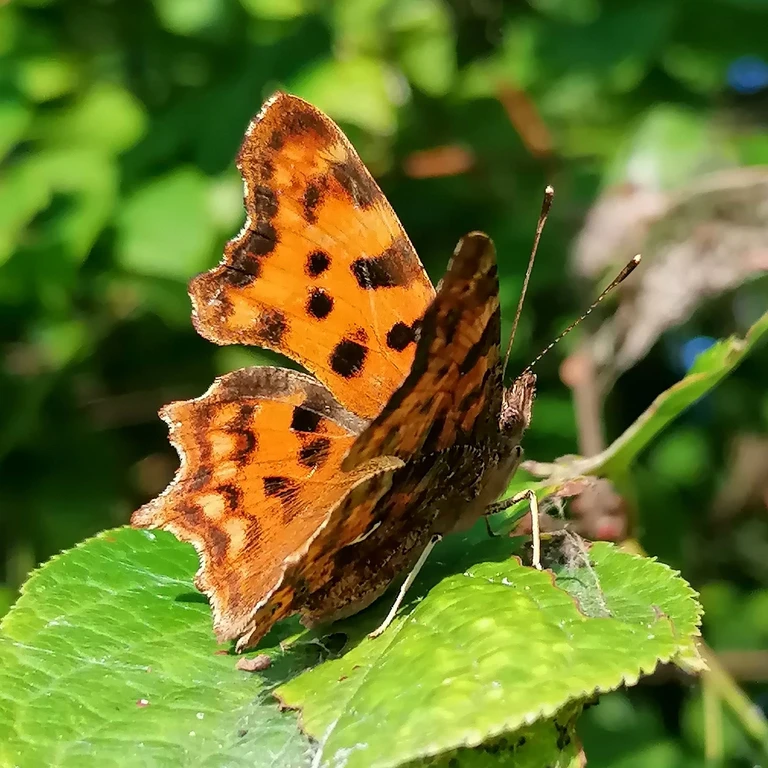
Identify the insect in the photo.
Polygonia c-album
